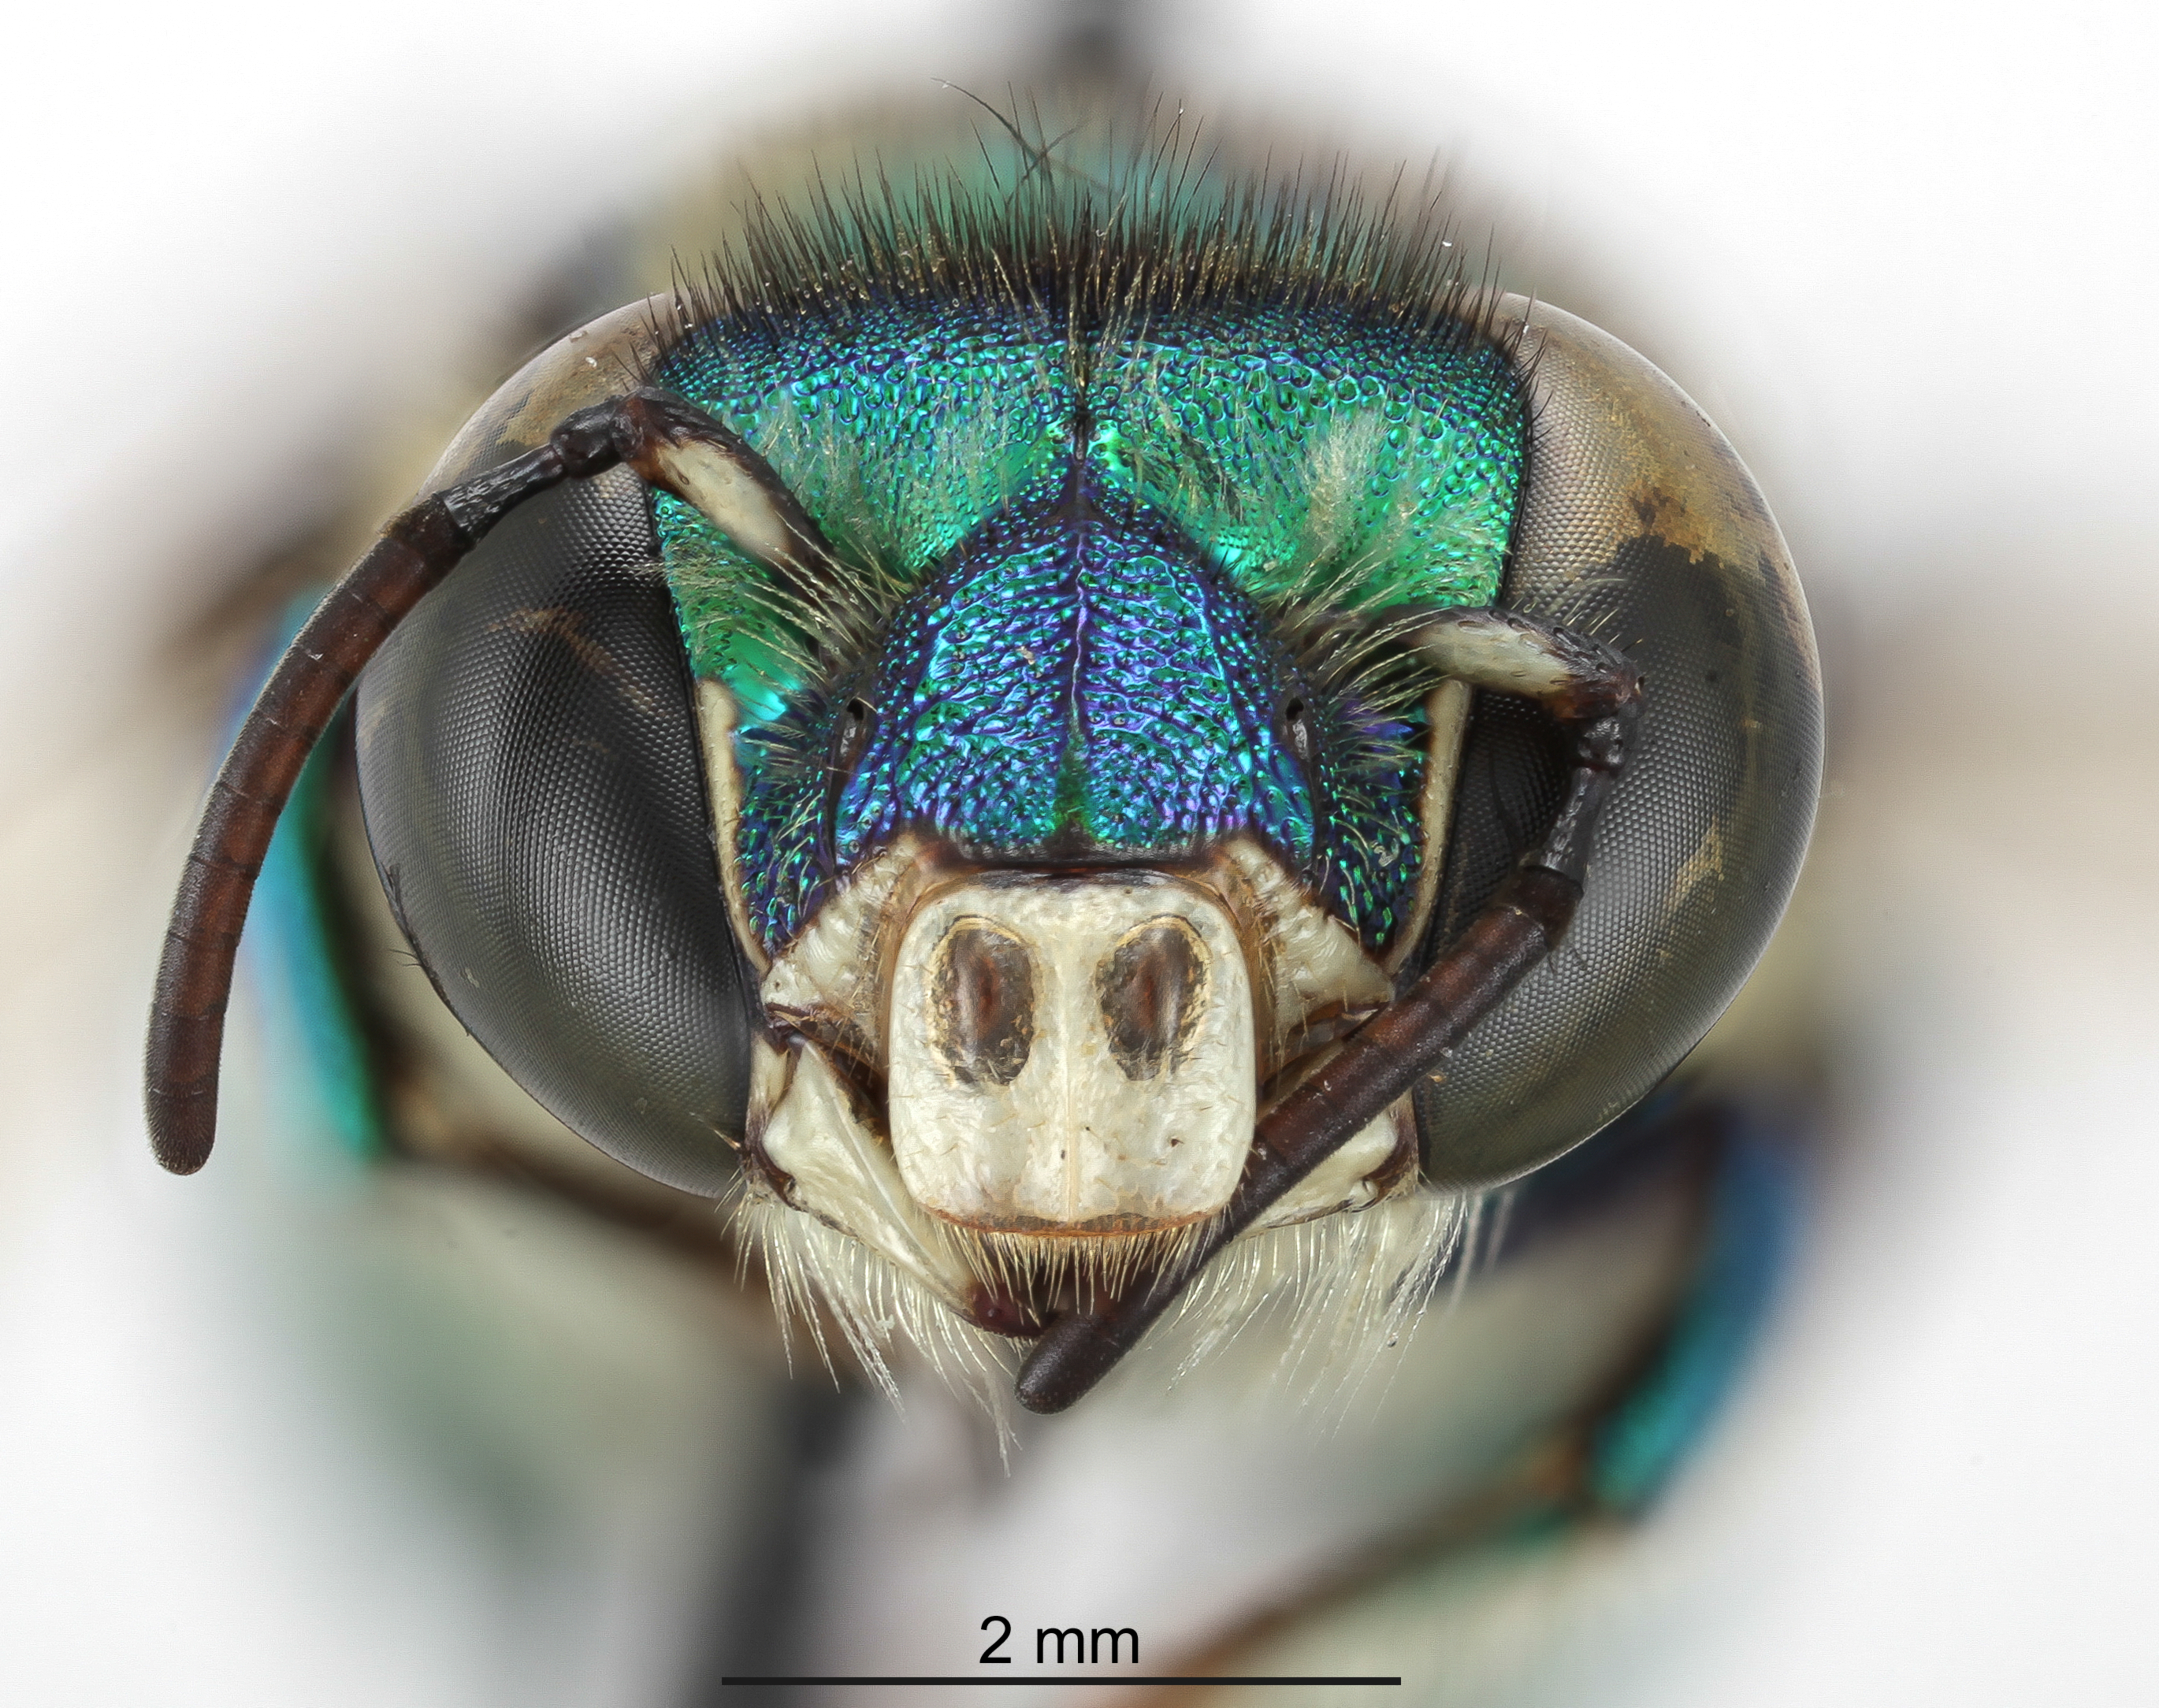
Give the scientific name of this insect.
Euglossa laevicincta
